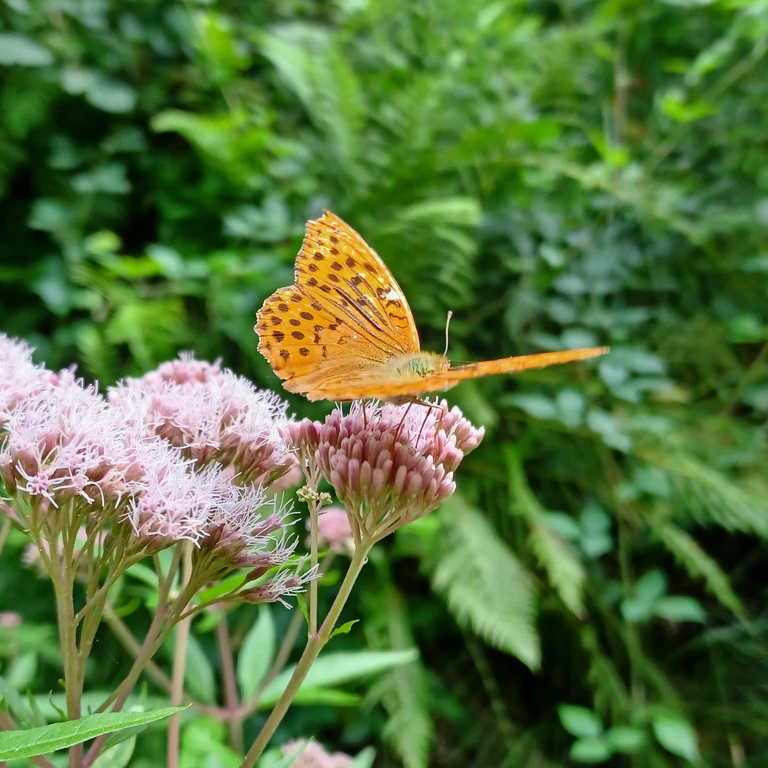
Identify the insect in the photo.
Argynnis paphia
